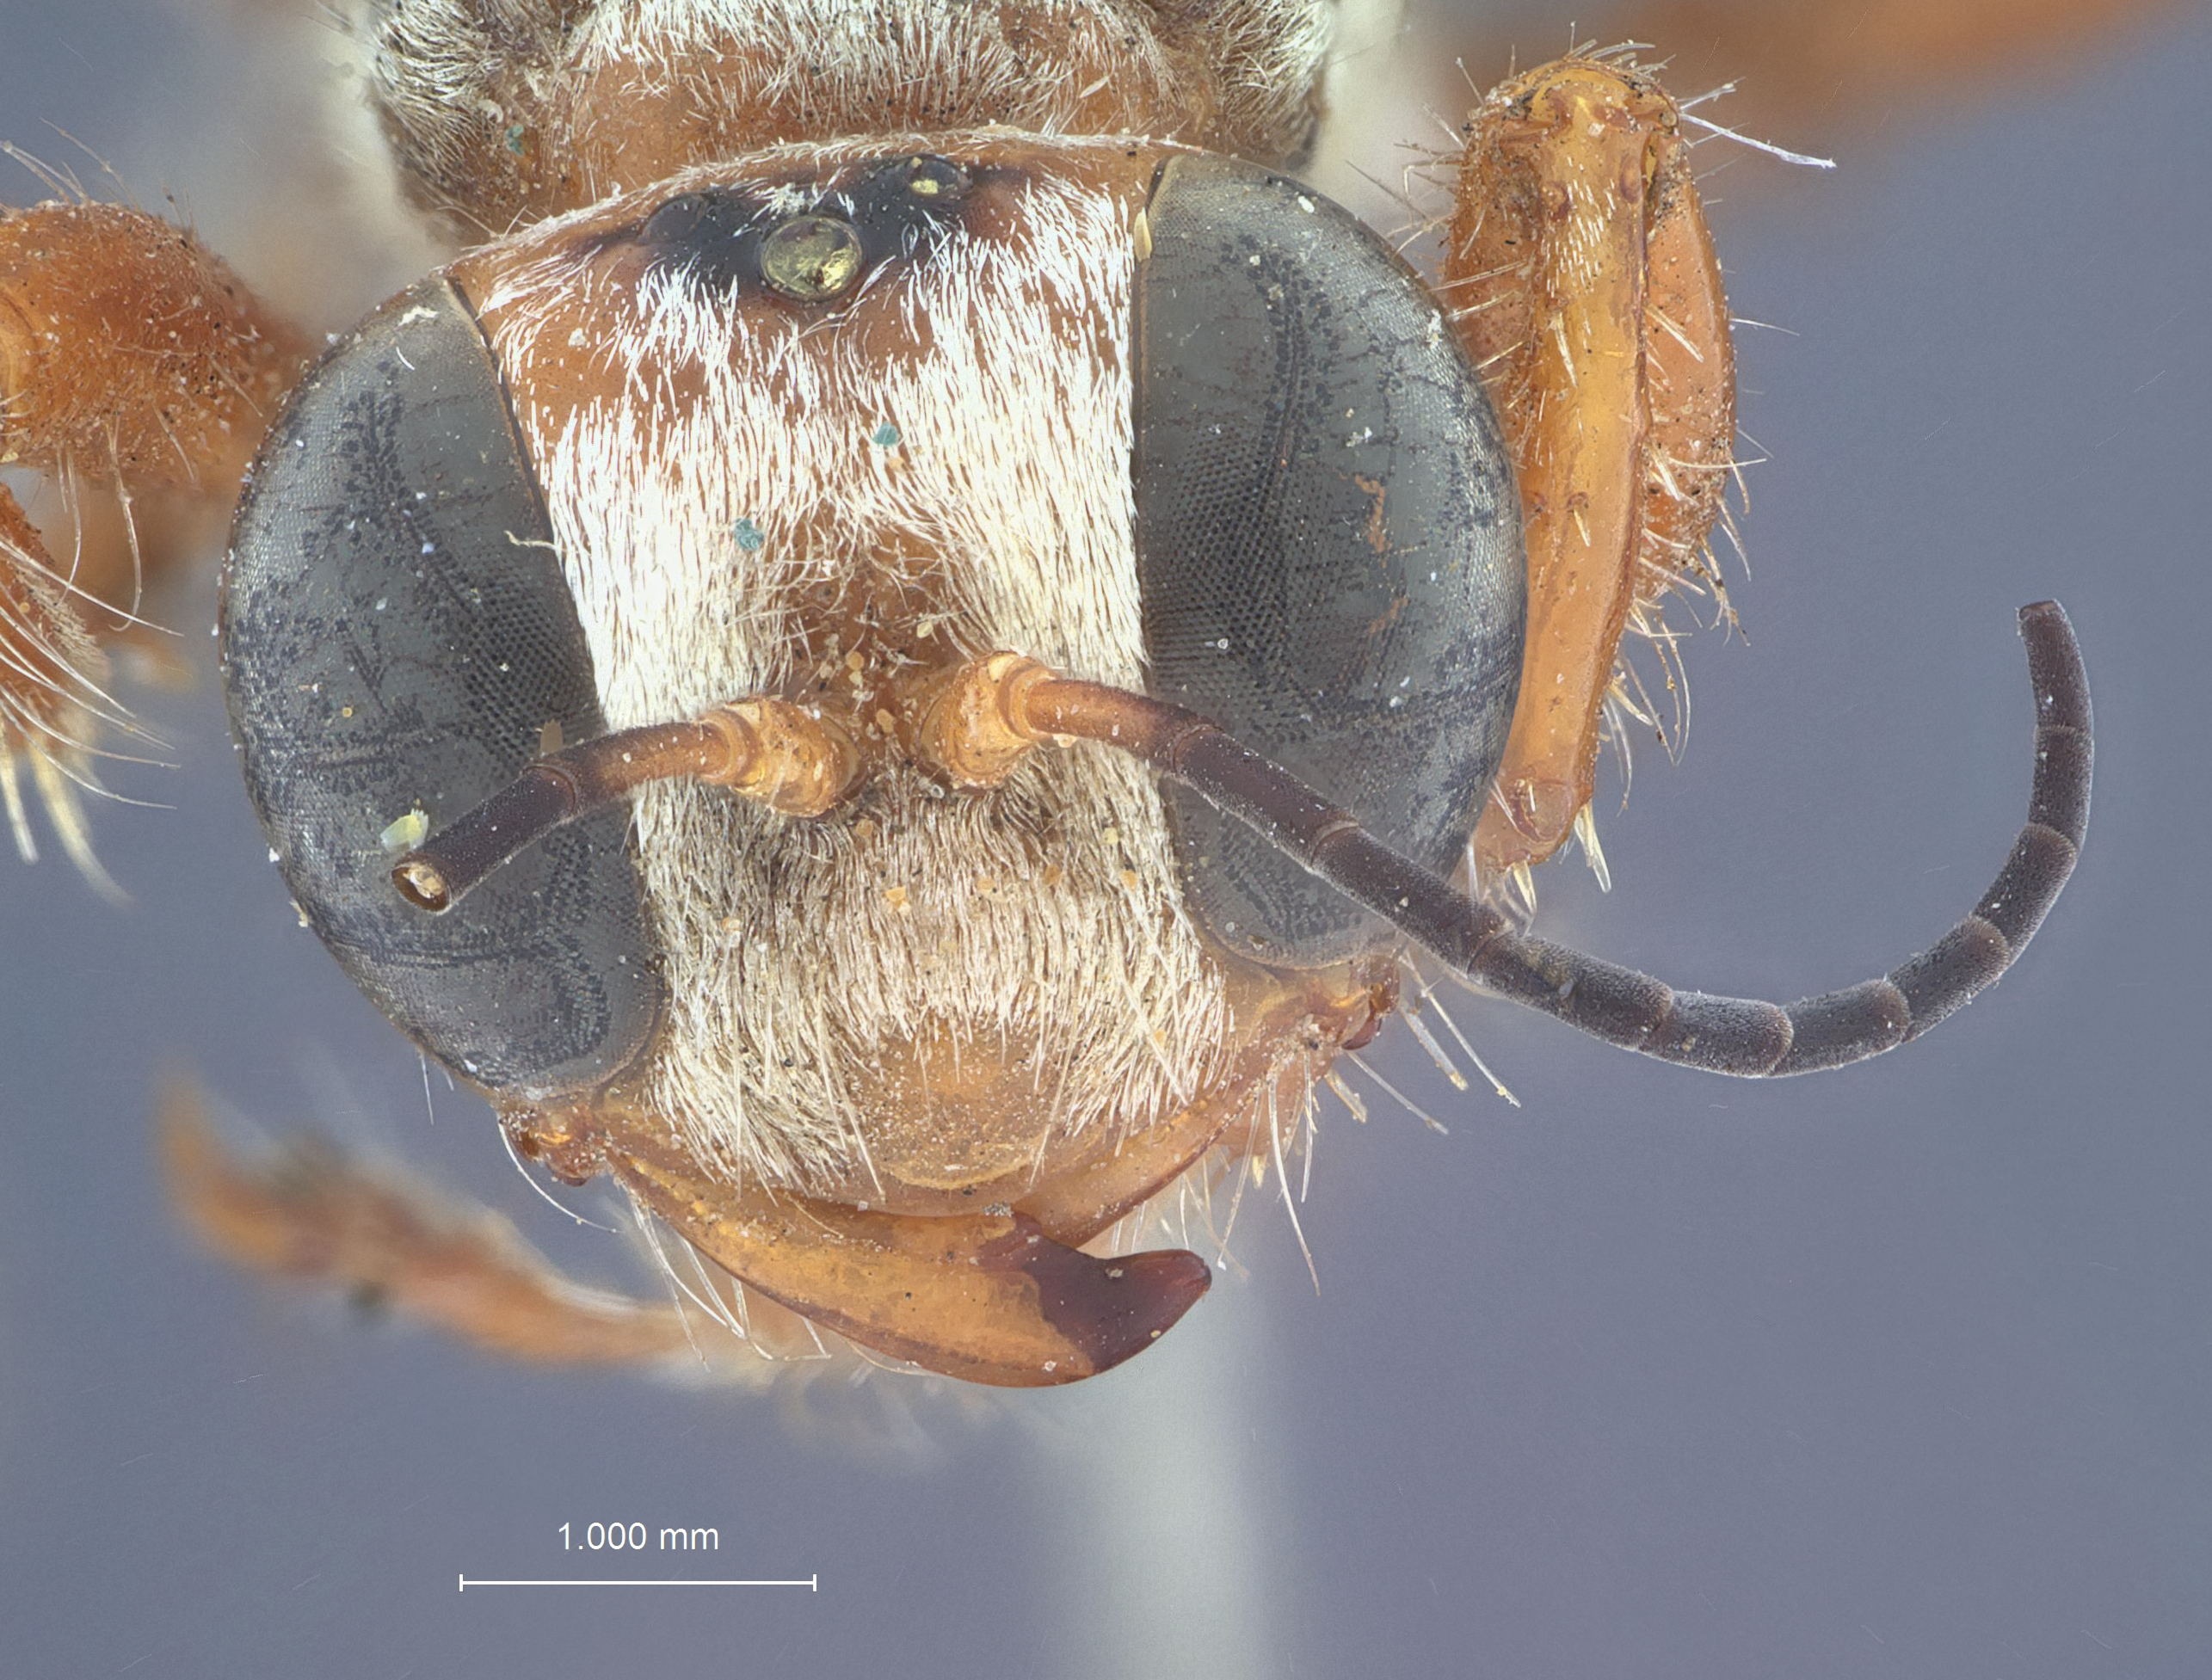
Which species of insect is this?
Sphex ferrugineus
